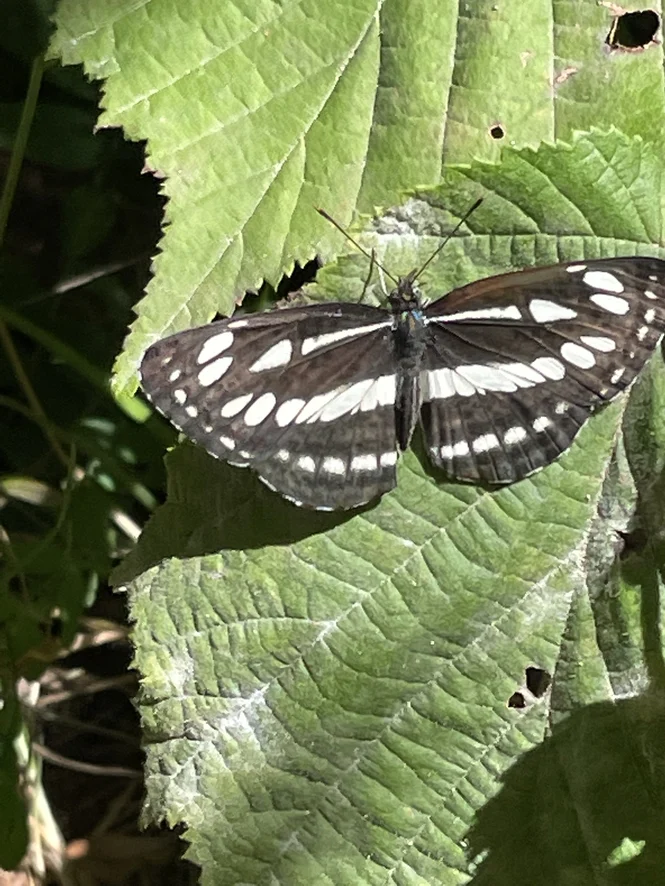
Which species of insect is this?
Neptis sappho
